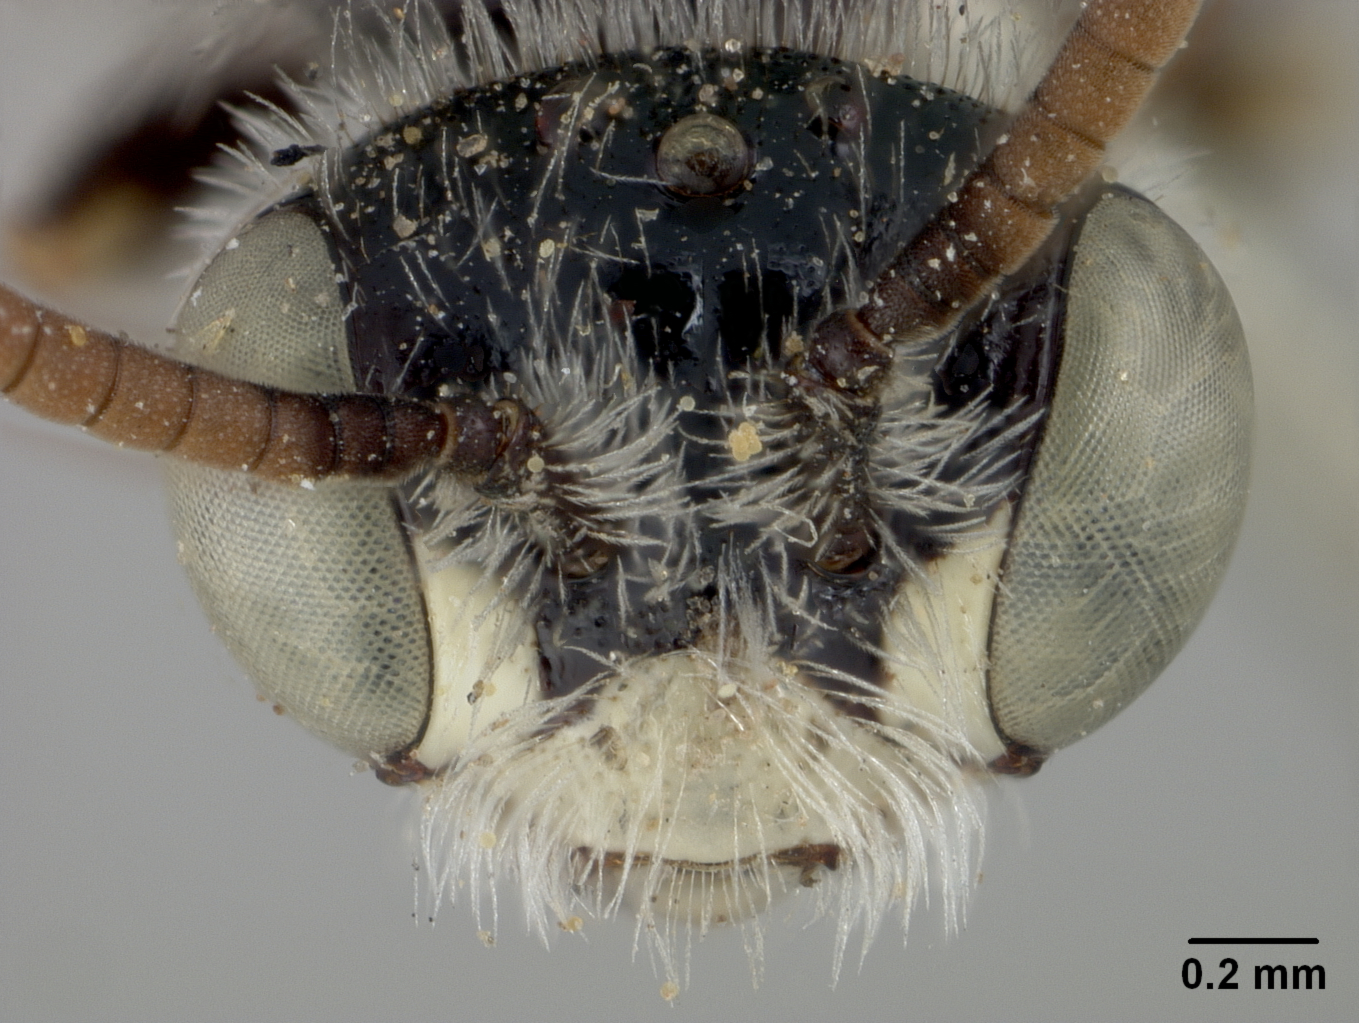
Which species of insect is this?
Calliopsis hirsutifrons
